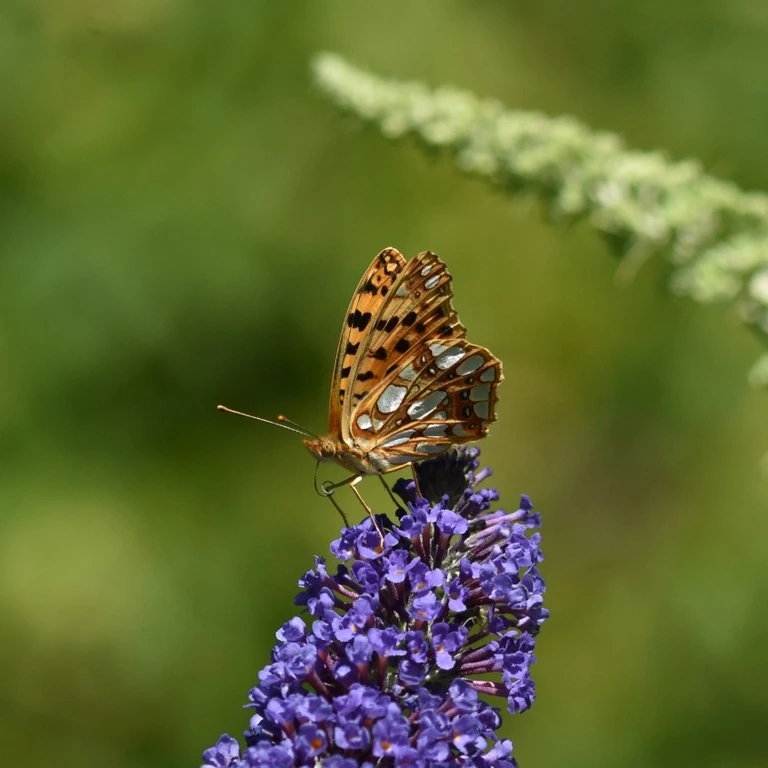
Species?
Issoria lathonia
